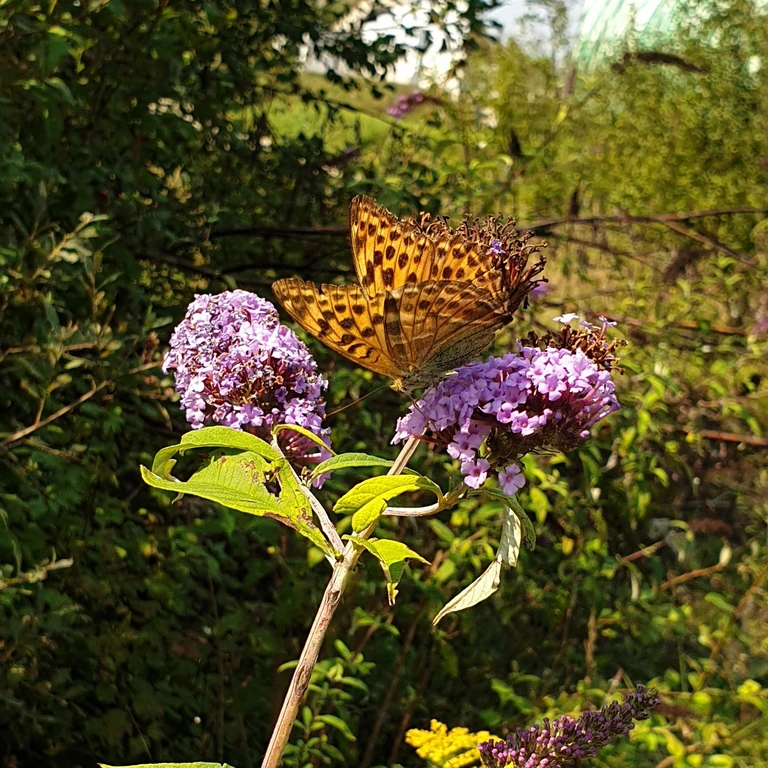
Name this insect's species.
Argynnis paphia
